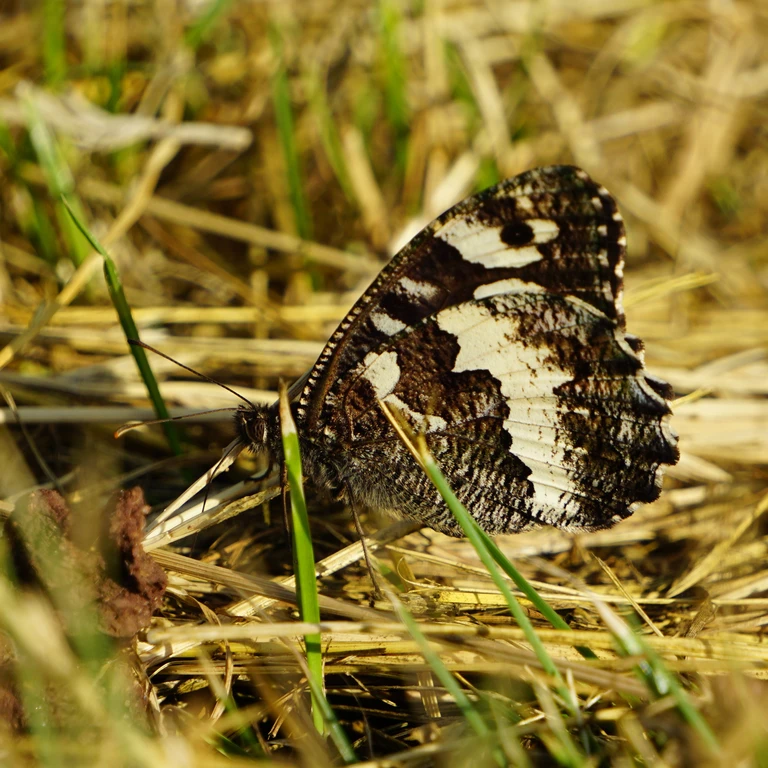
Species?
Brintesia circe
